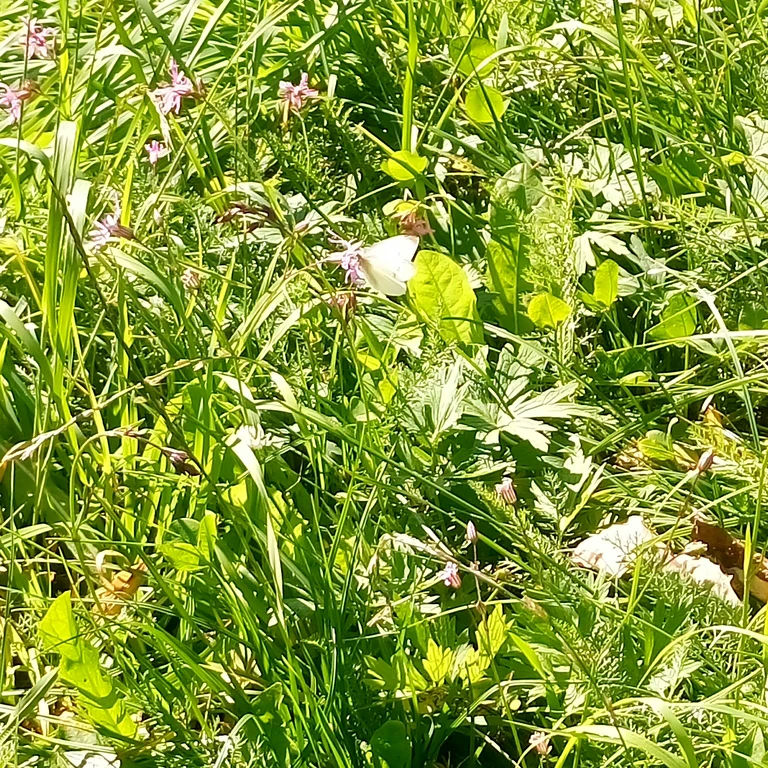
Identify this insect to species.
Pieris rapae
